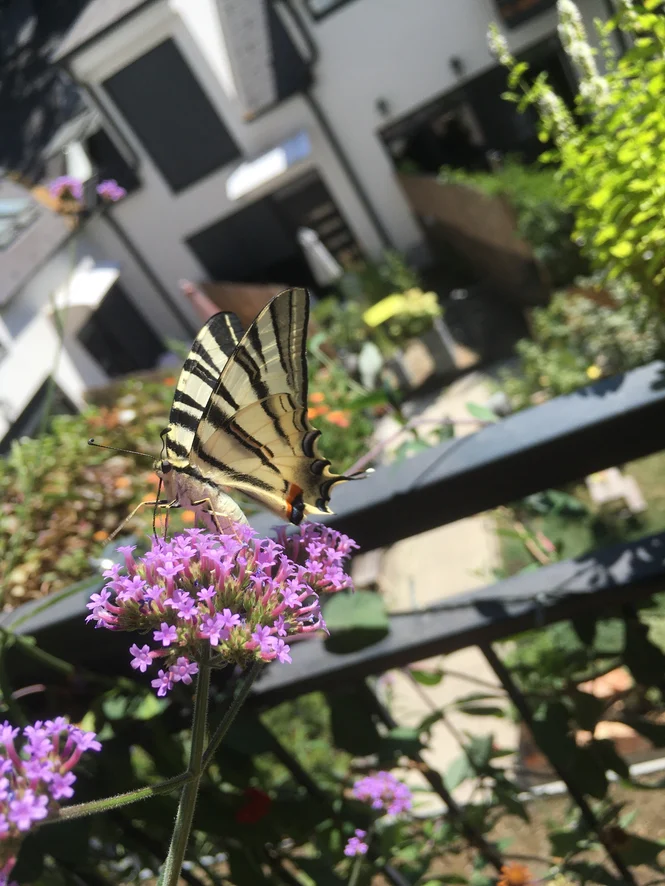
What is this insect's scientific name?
Iphiclides podalirius
